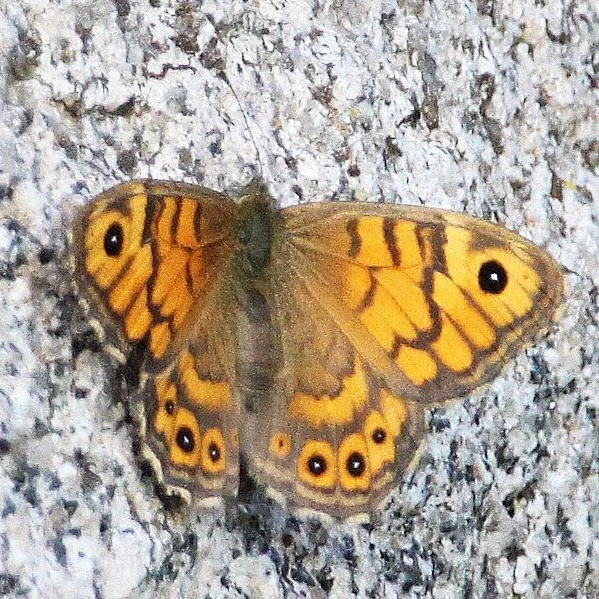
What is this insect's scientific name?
Lasiommata megera (also Pararge megera)
